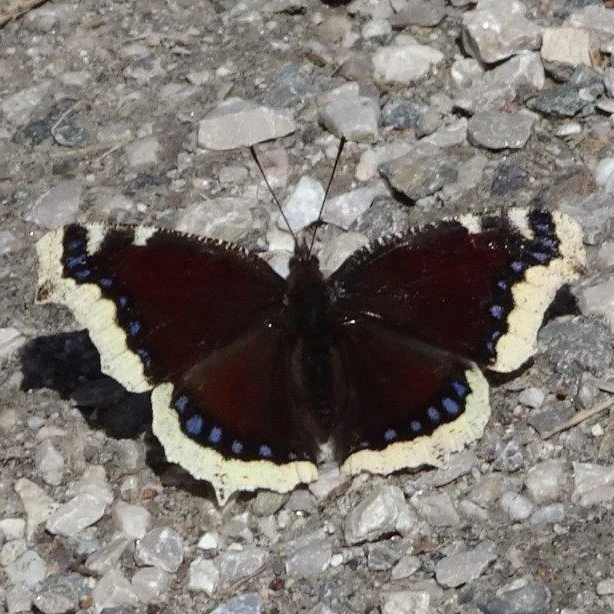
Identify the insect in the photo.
Nymphalis antiopa
